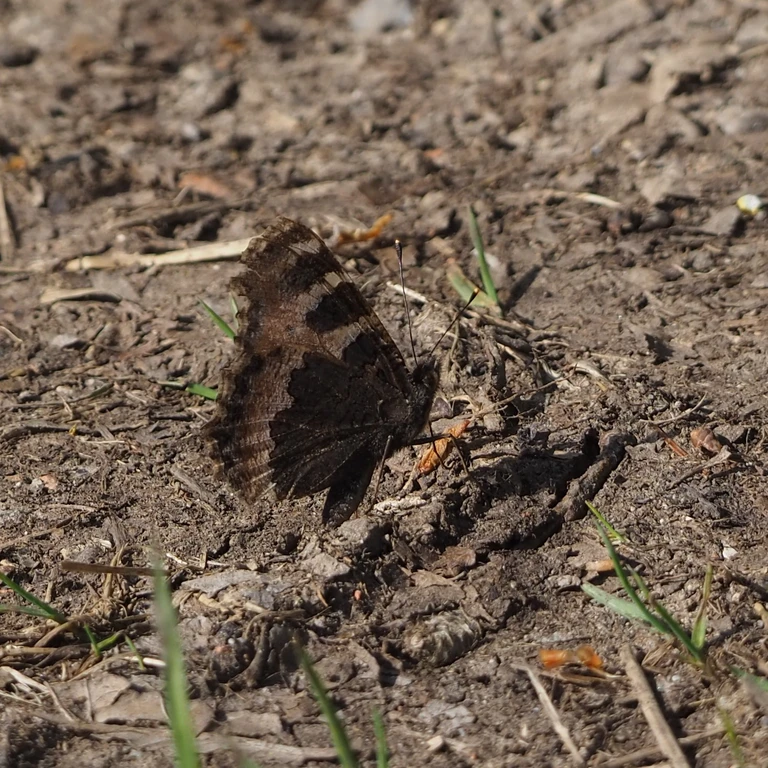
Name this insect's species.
Aglais urticae
